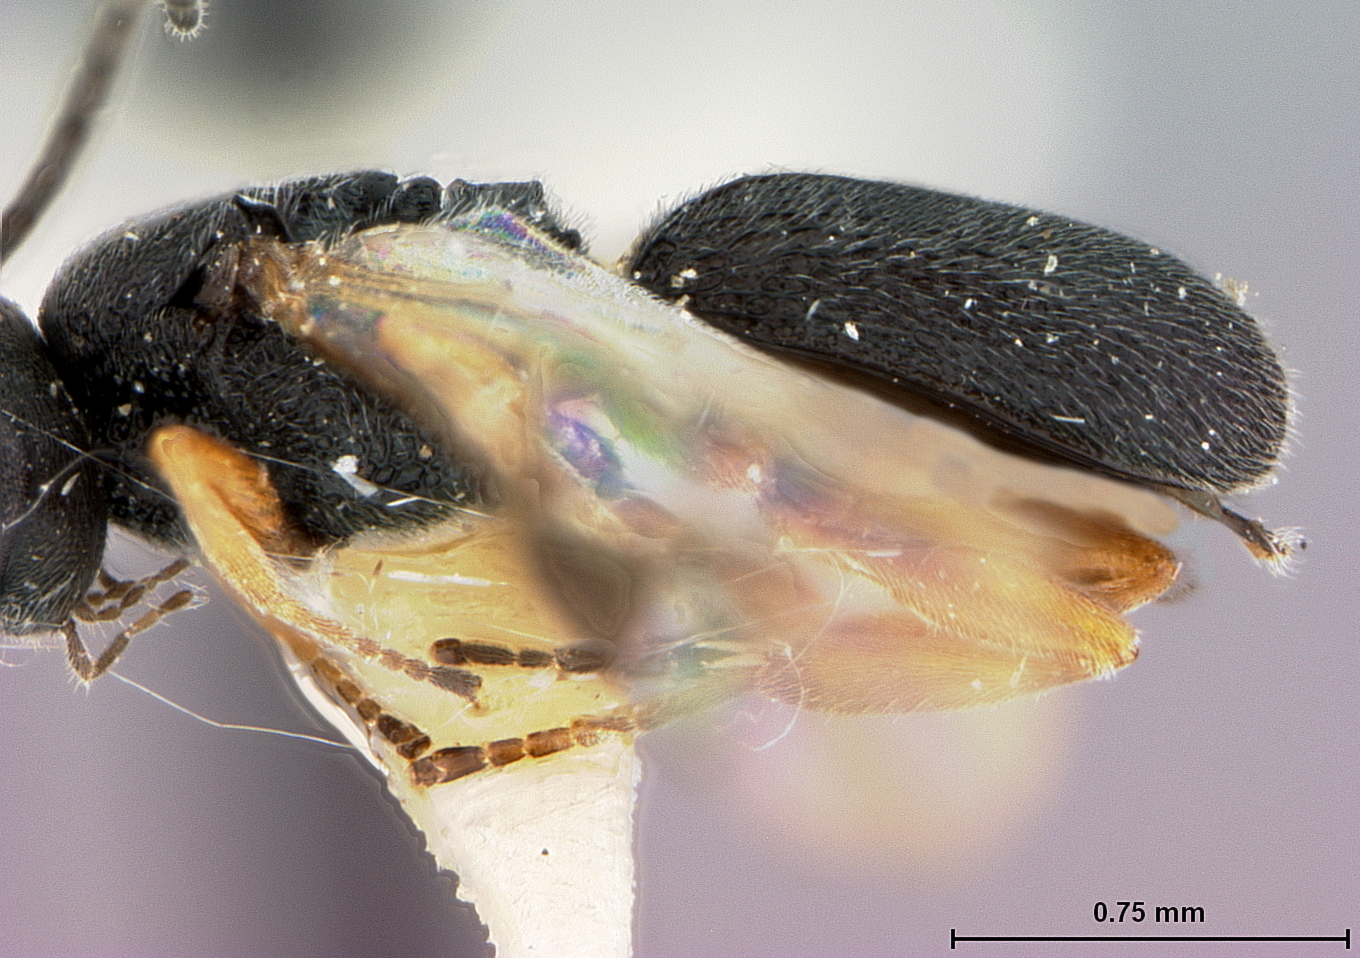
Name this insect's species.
Chelonus salicis
